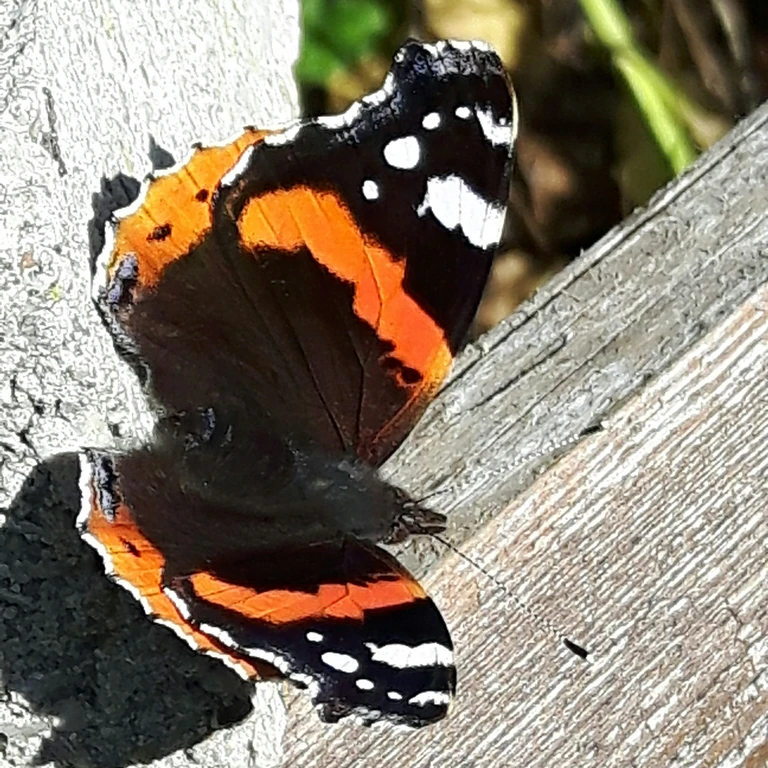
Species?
Vanessa atalanta
